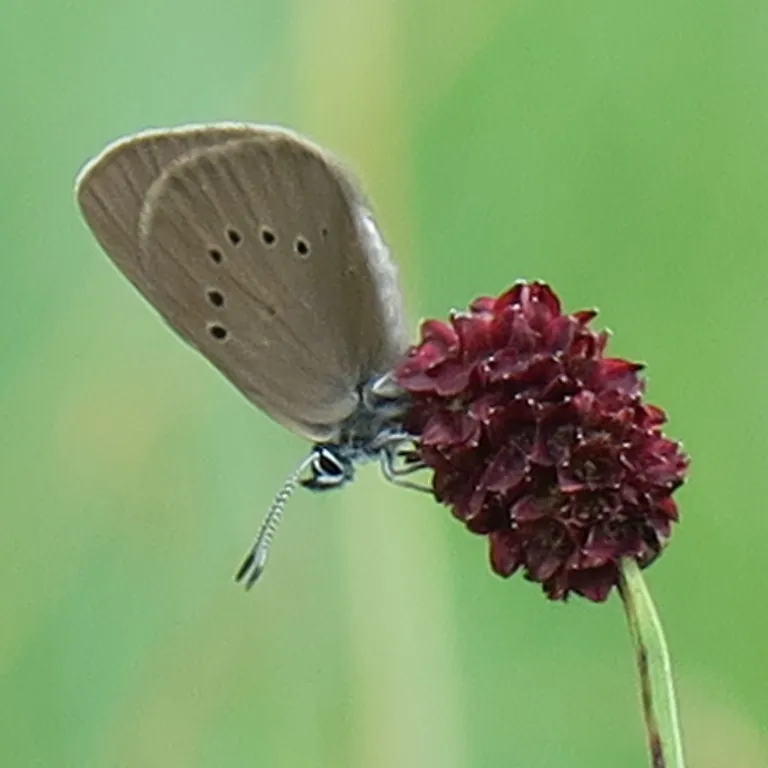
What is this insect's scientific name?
Phengaris nausithous (also Maculinea nausithous)
